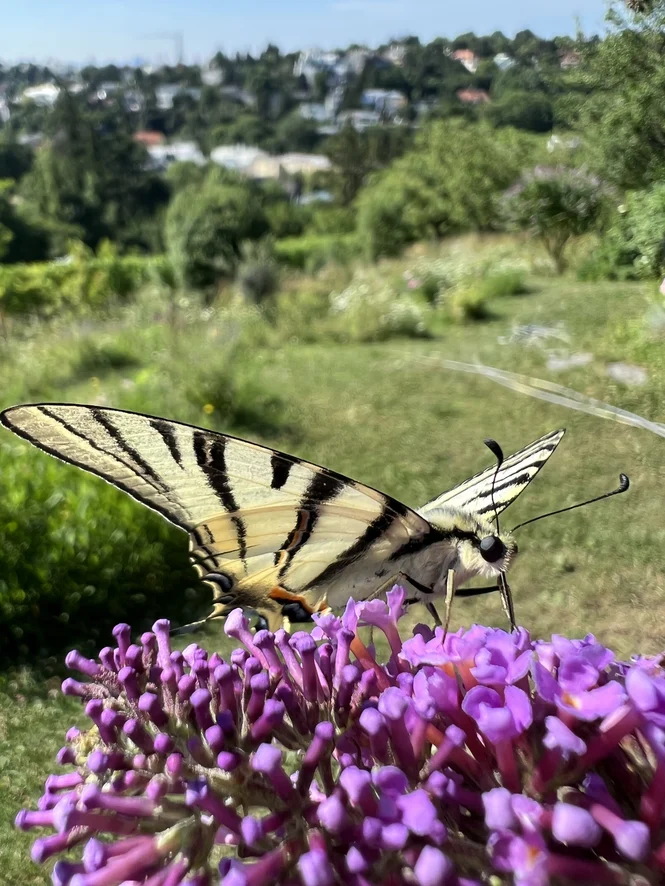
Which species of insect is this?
Iphiclides podalirius
